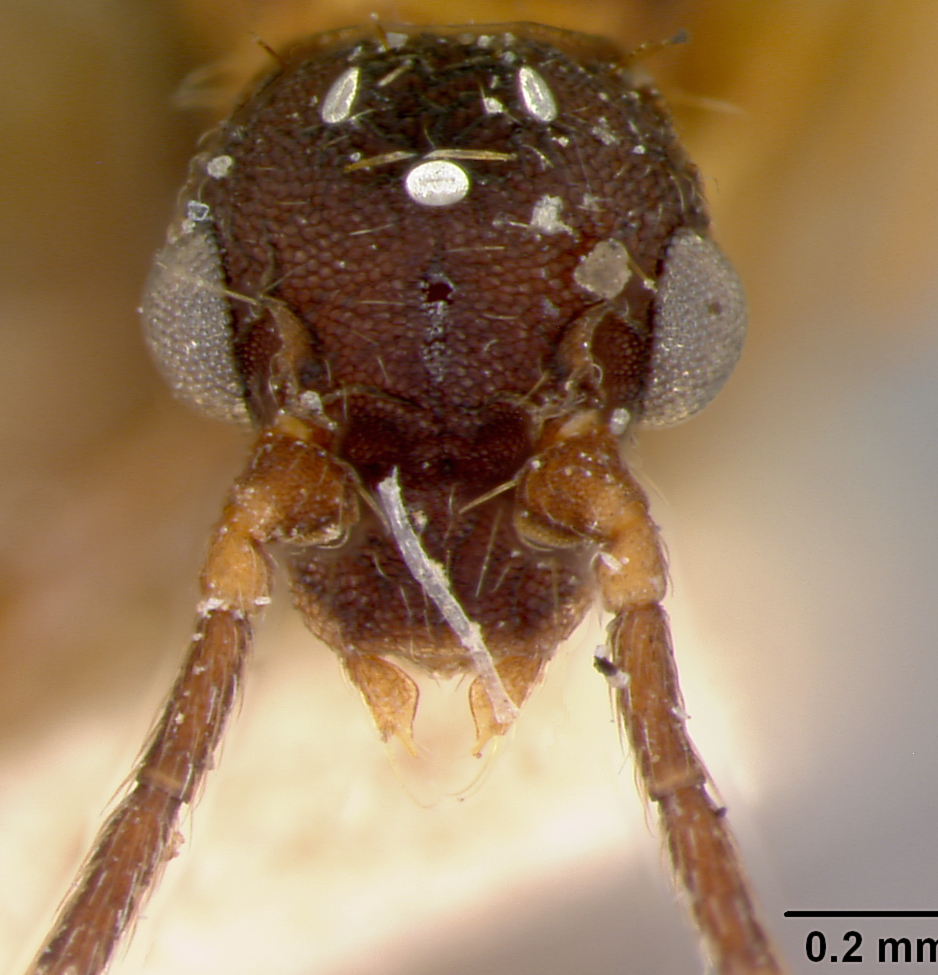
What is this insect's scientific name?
Rhopalothrix procera
